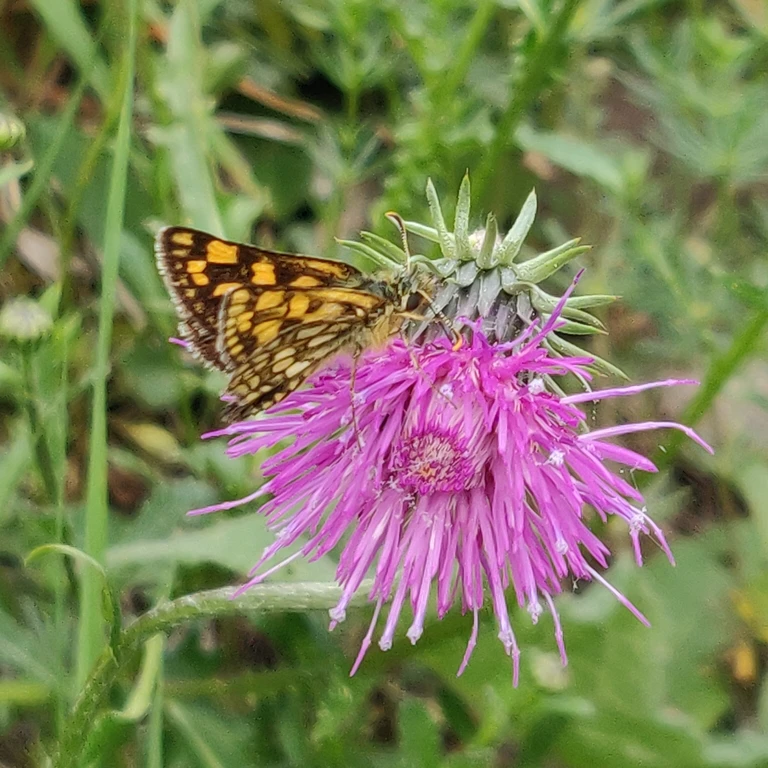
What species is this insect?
Carterocephalus palaemon
